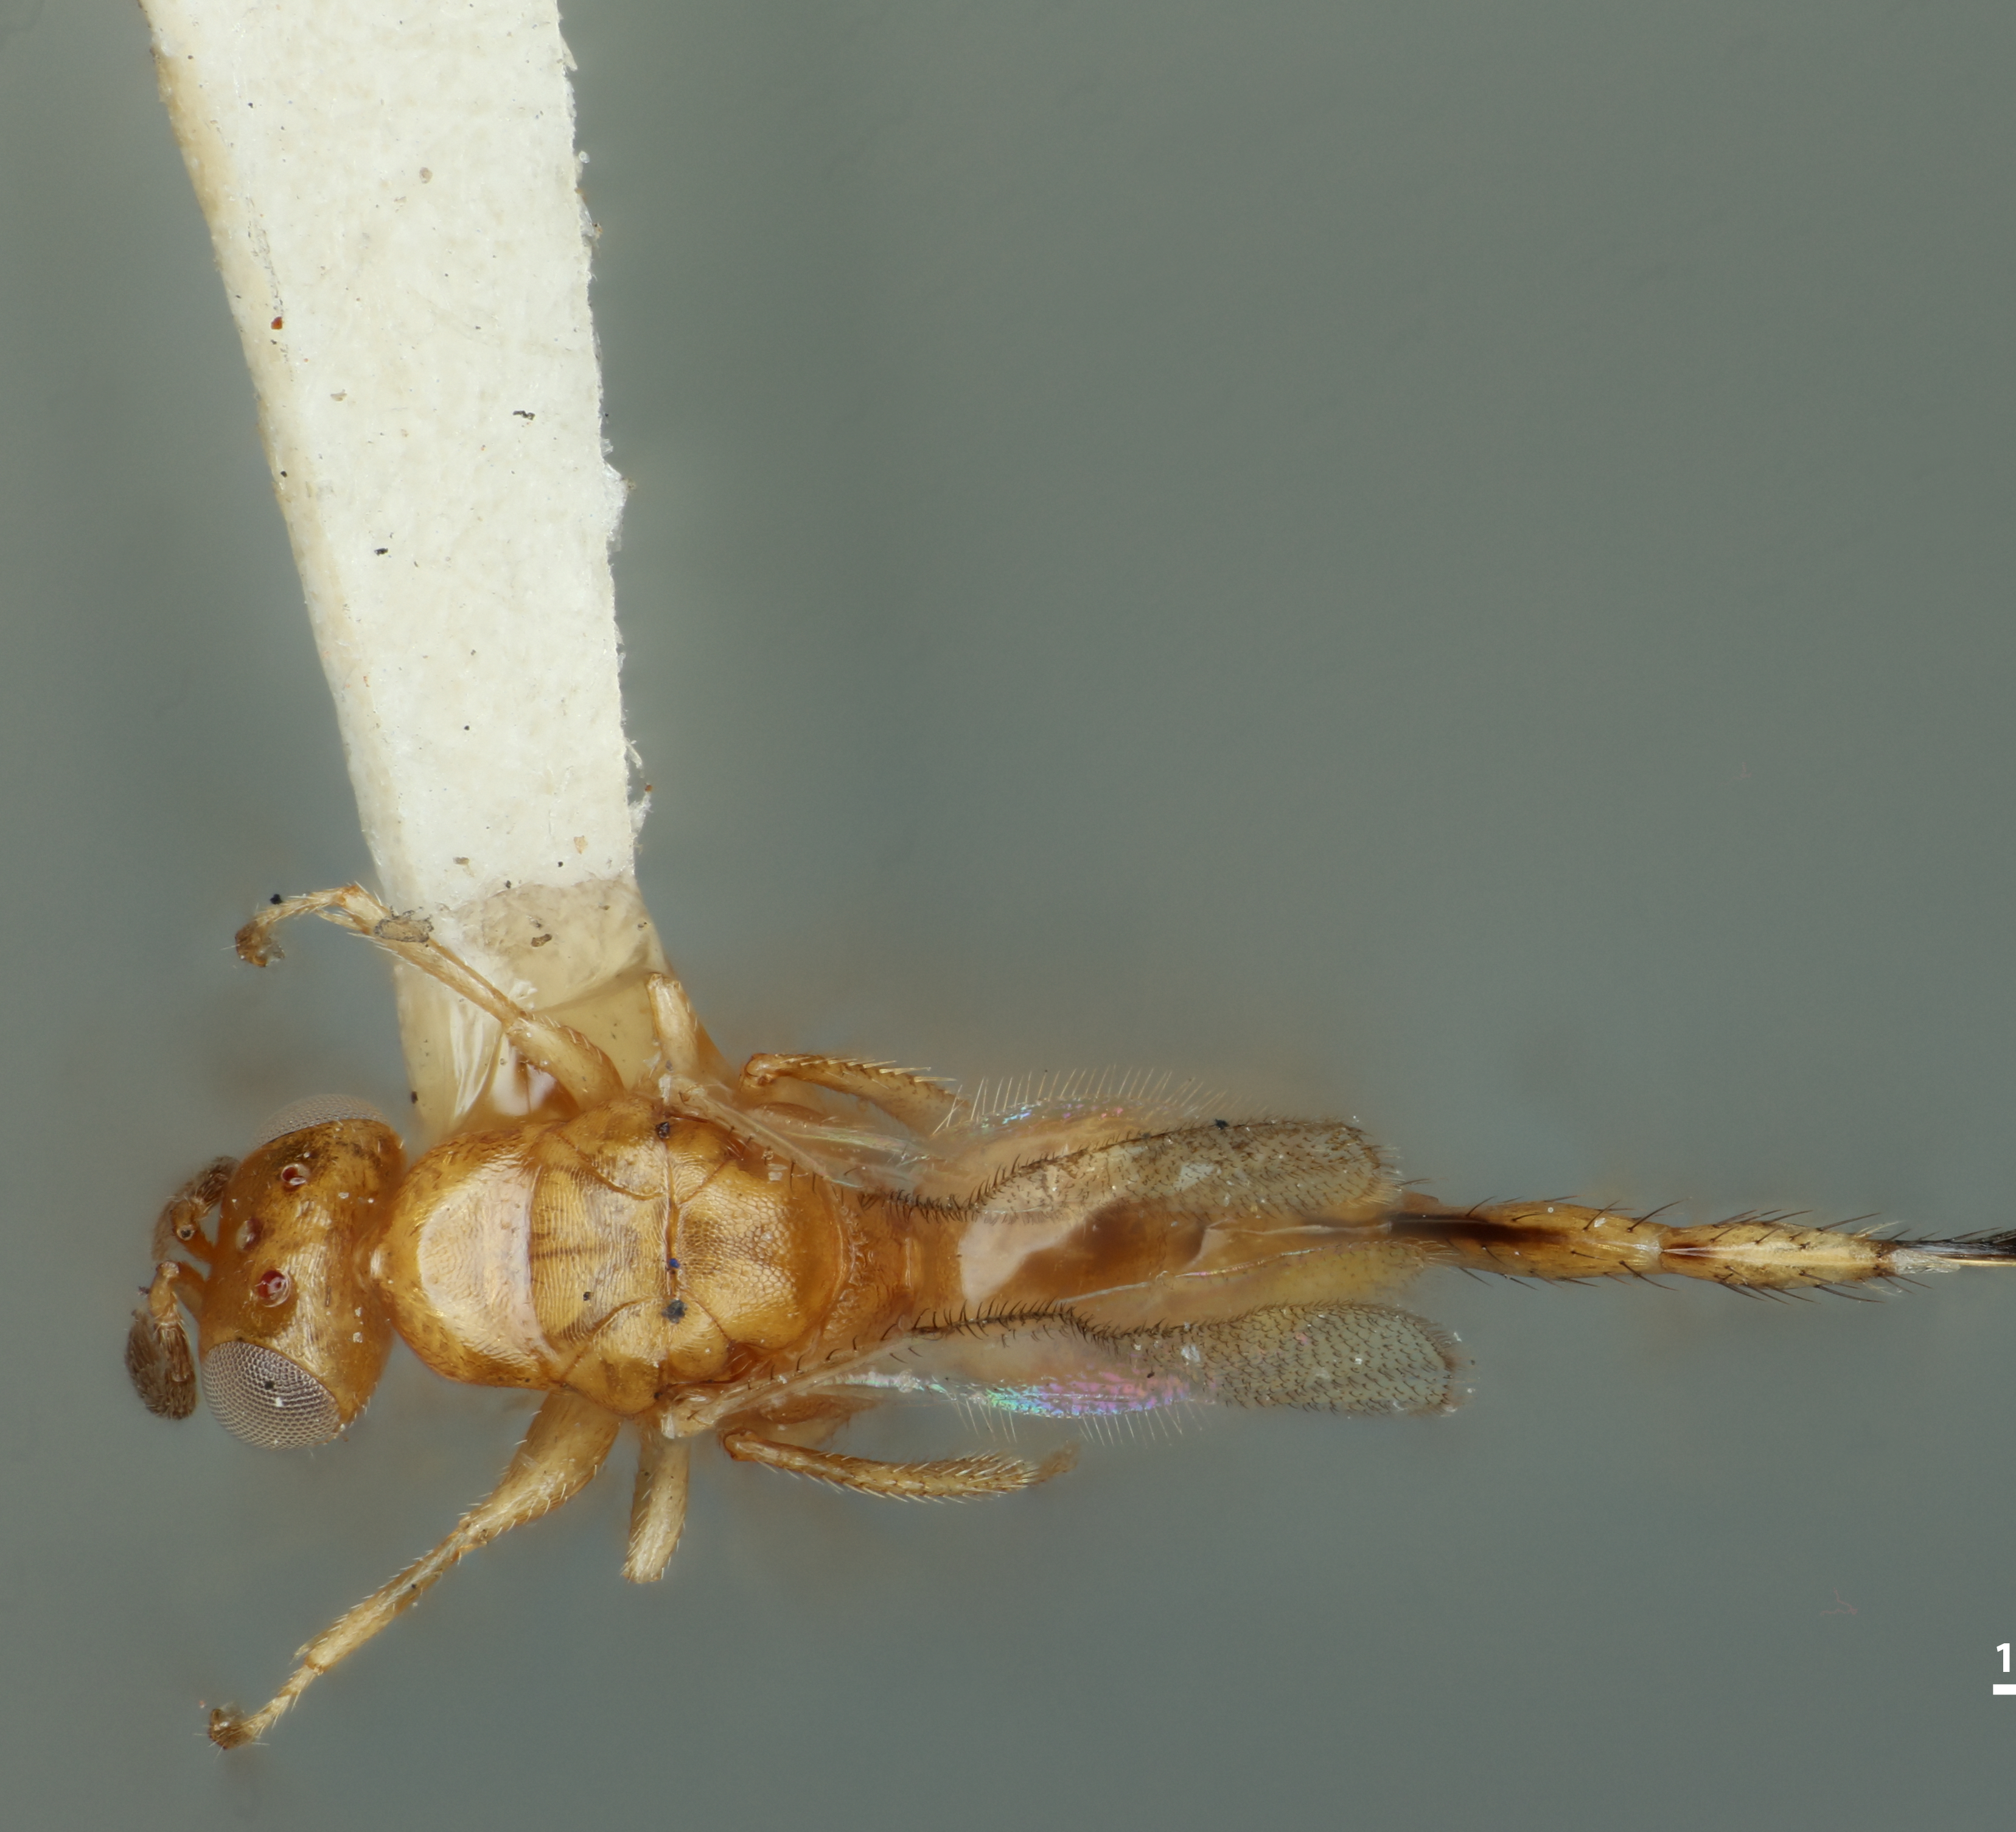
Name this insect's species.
Philotrypesis ficicola
